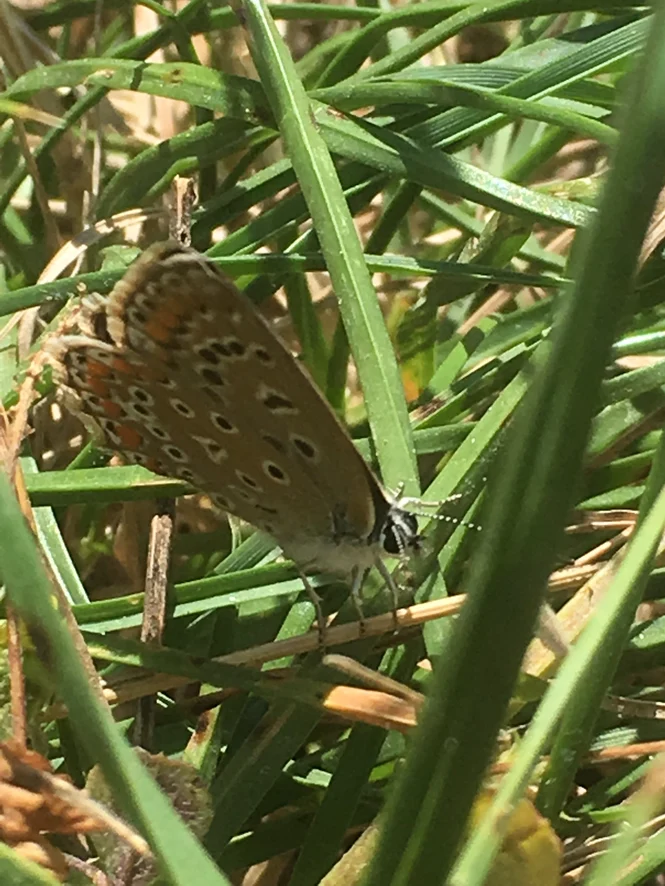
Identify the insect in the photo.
Polyommatus icarus
